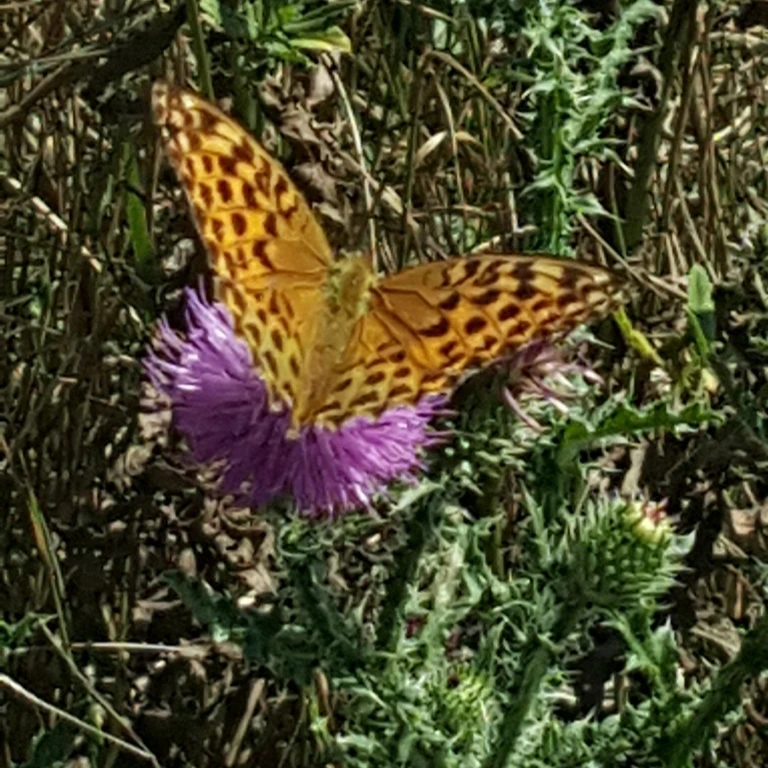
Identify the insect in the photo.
Argynnis paphia
